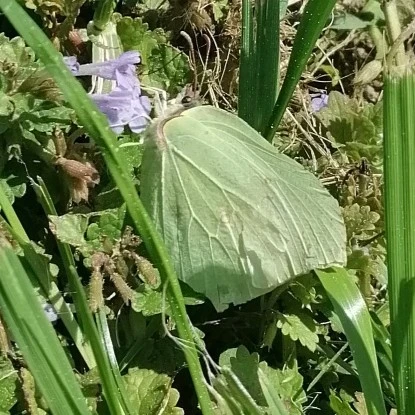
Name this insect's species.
Gonepteryx rhamni
